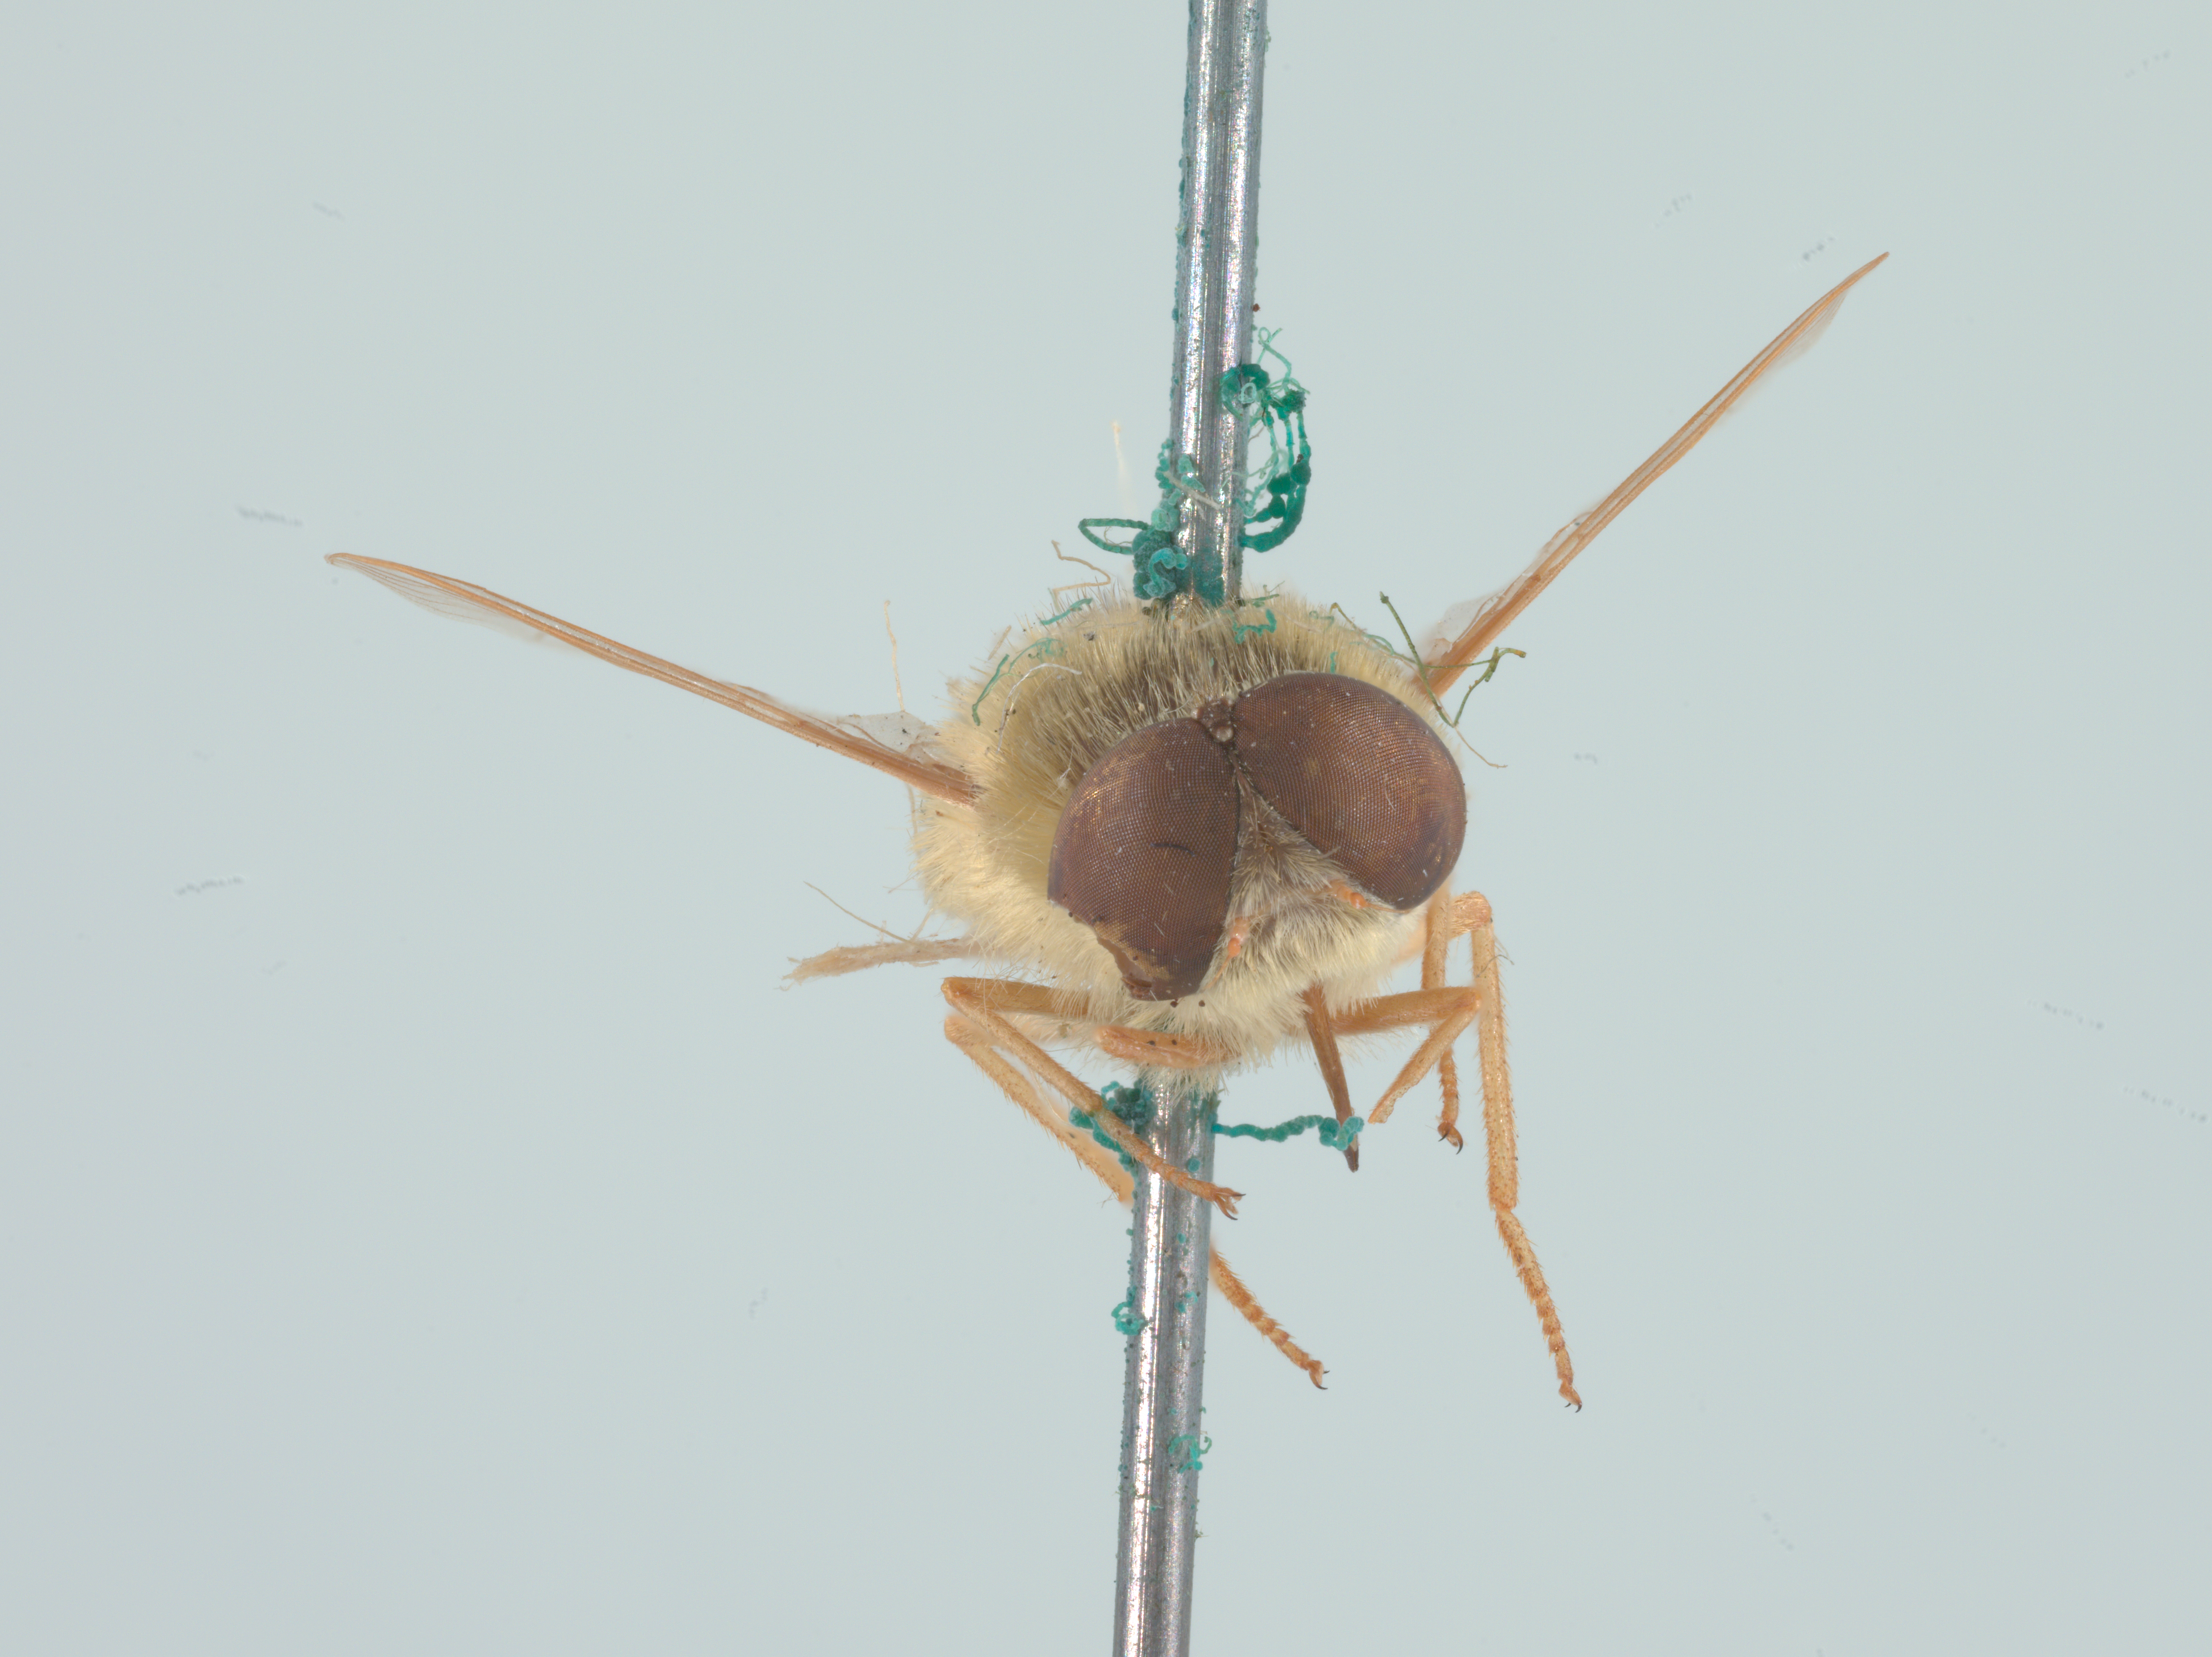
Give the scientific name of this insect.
Neorhynchocephalus sackenii
